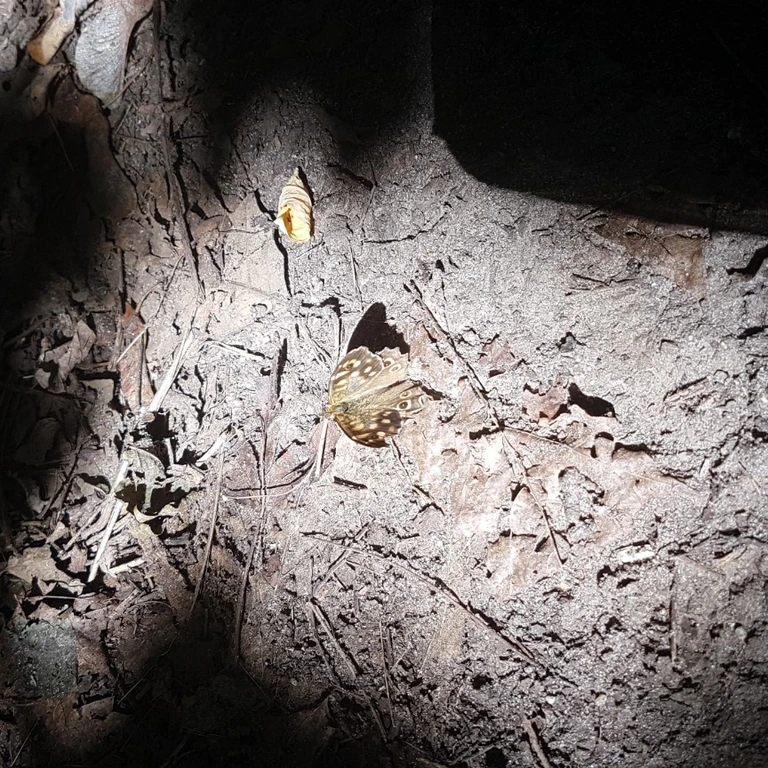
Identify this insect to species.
Pararge aegeria
